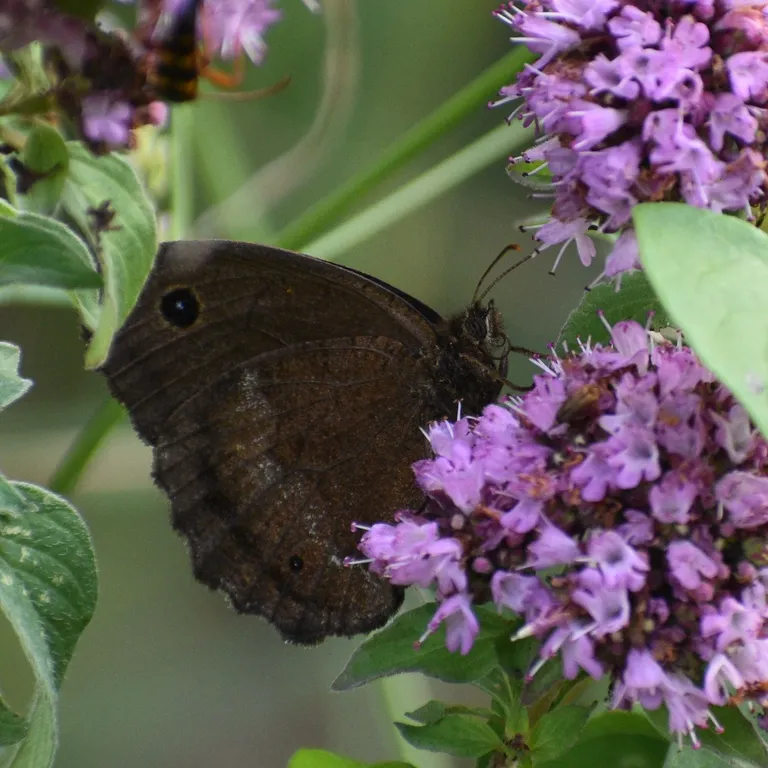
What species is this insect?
Minois dryas
